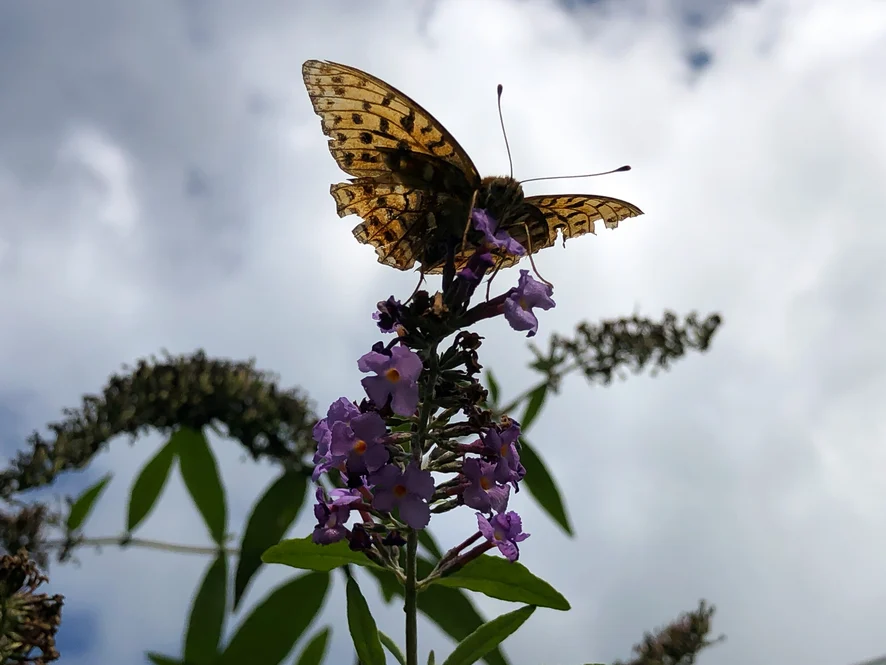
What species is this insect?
Argynnis paphia
